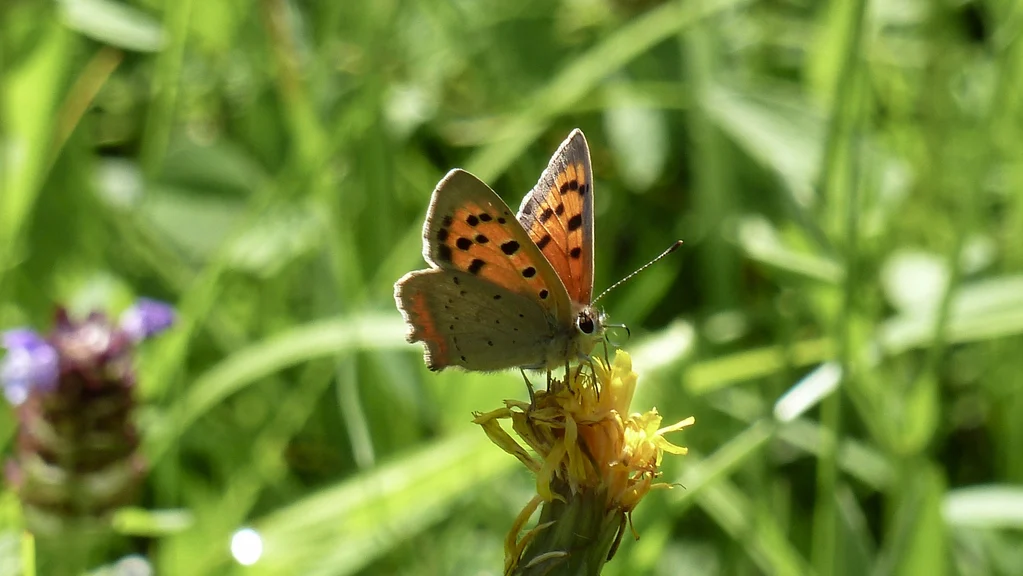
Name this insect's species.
Lycaena phlaeas
